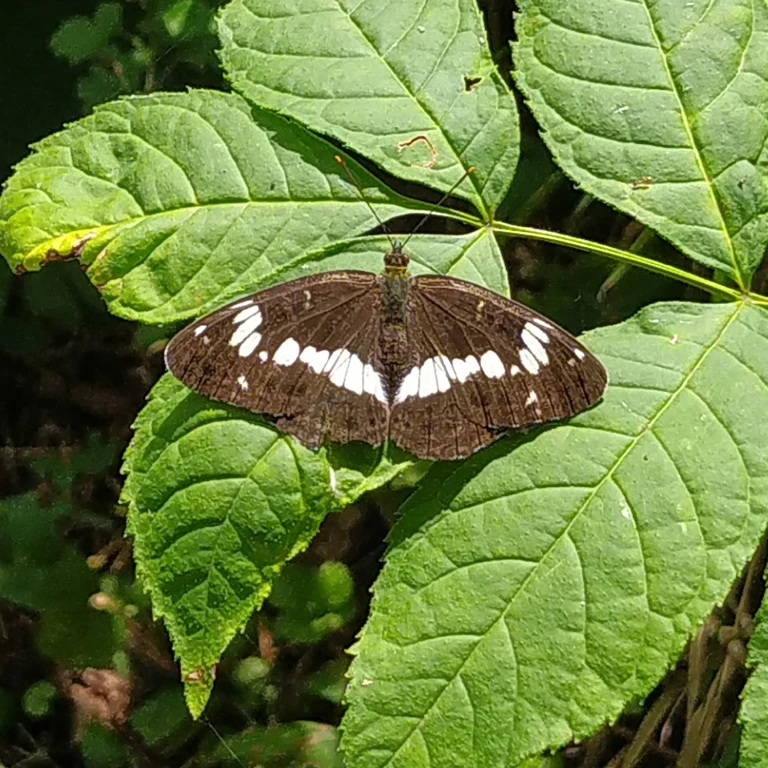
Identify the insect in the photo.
Limenitis camilla (also Ladoga camilla)
